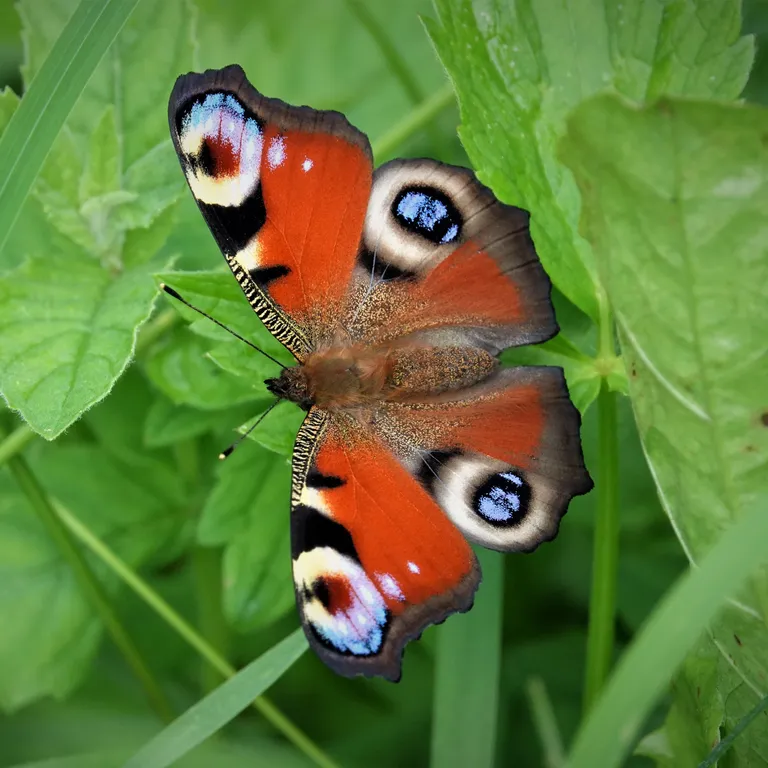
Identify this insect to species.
Aglais io
